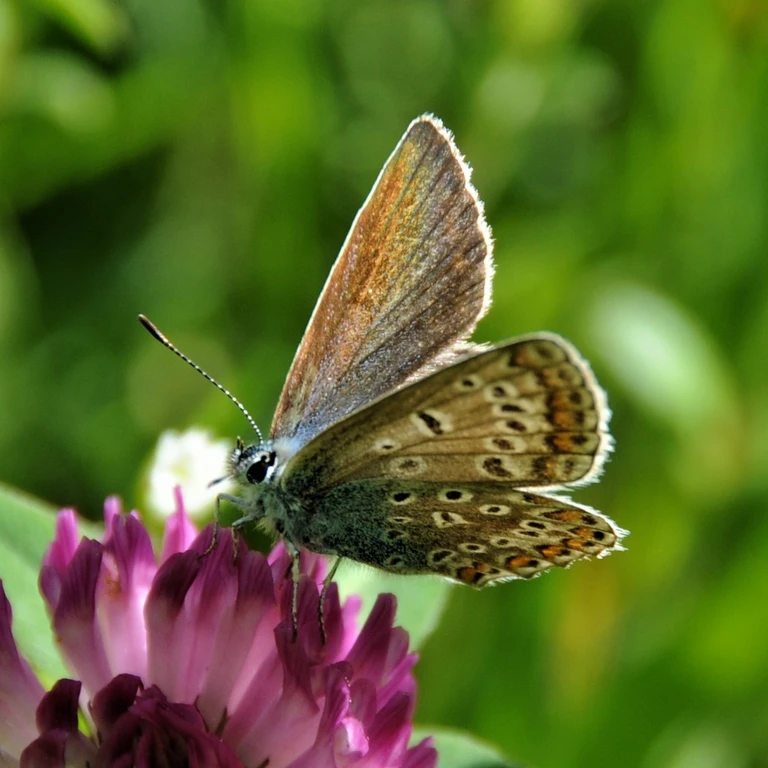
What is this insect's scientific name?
Polyommatus icarus
